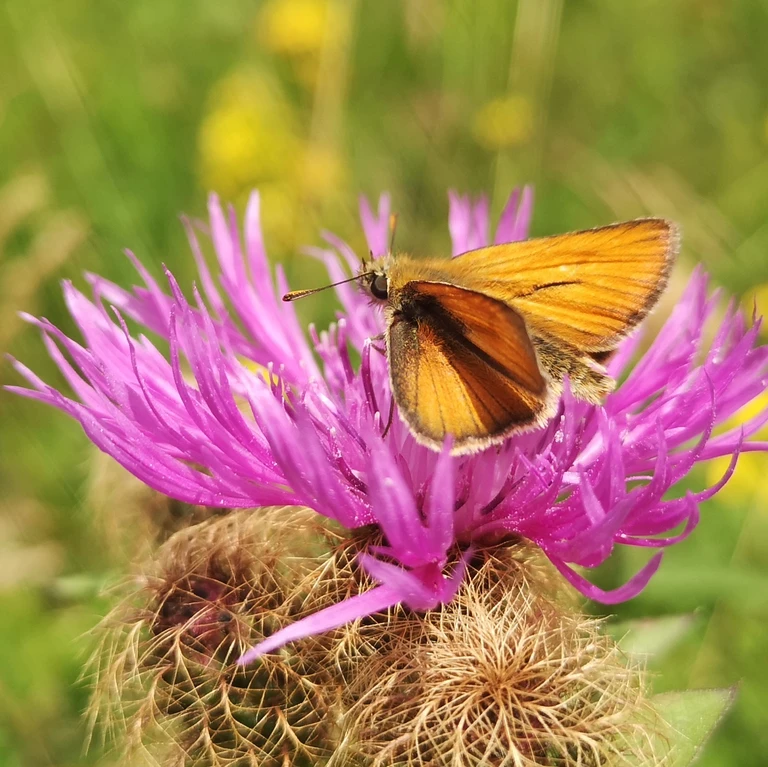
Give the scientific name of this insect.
Thymelicus sylvestris
